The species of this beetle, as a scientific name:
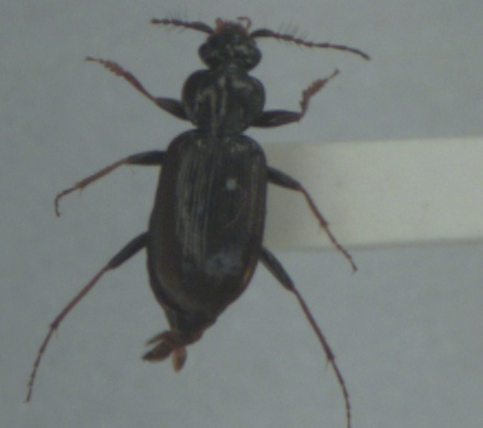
Loricera pilicornis
